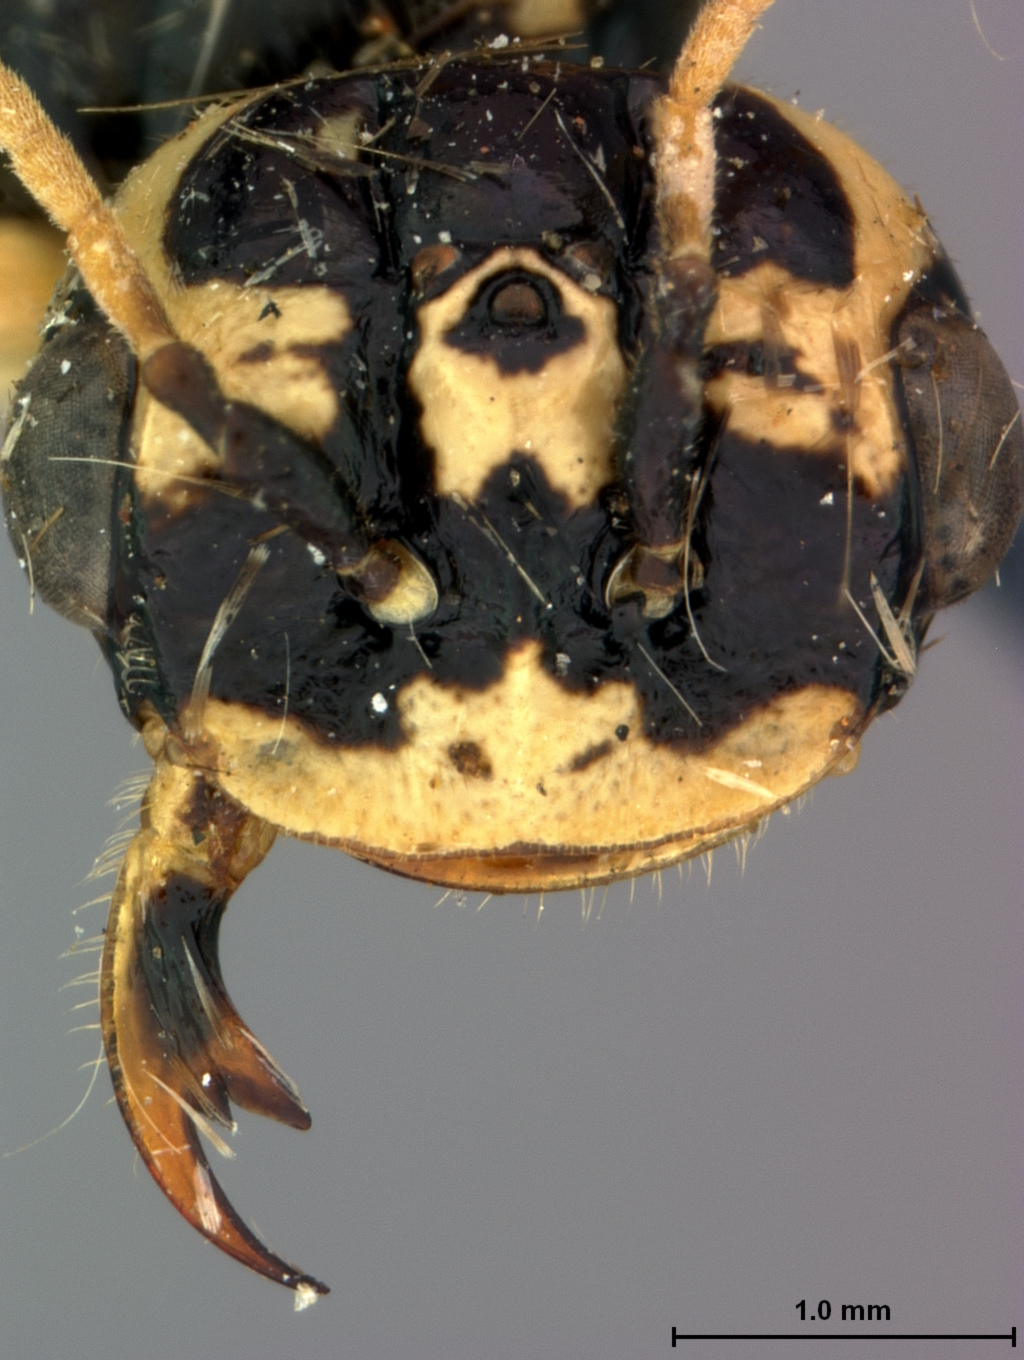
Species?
Pamphilius fulvifrons
